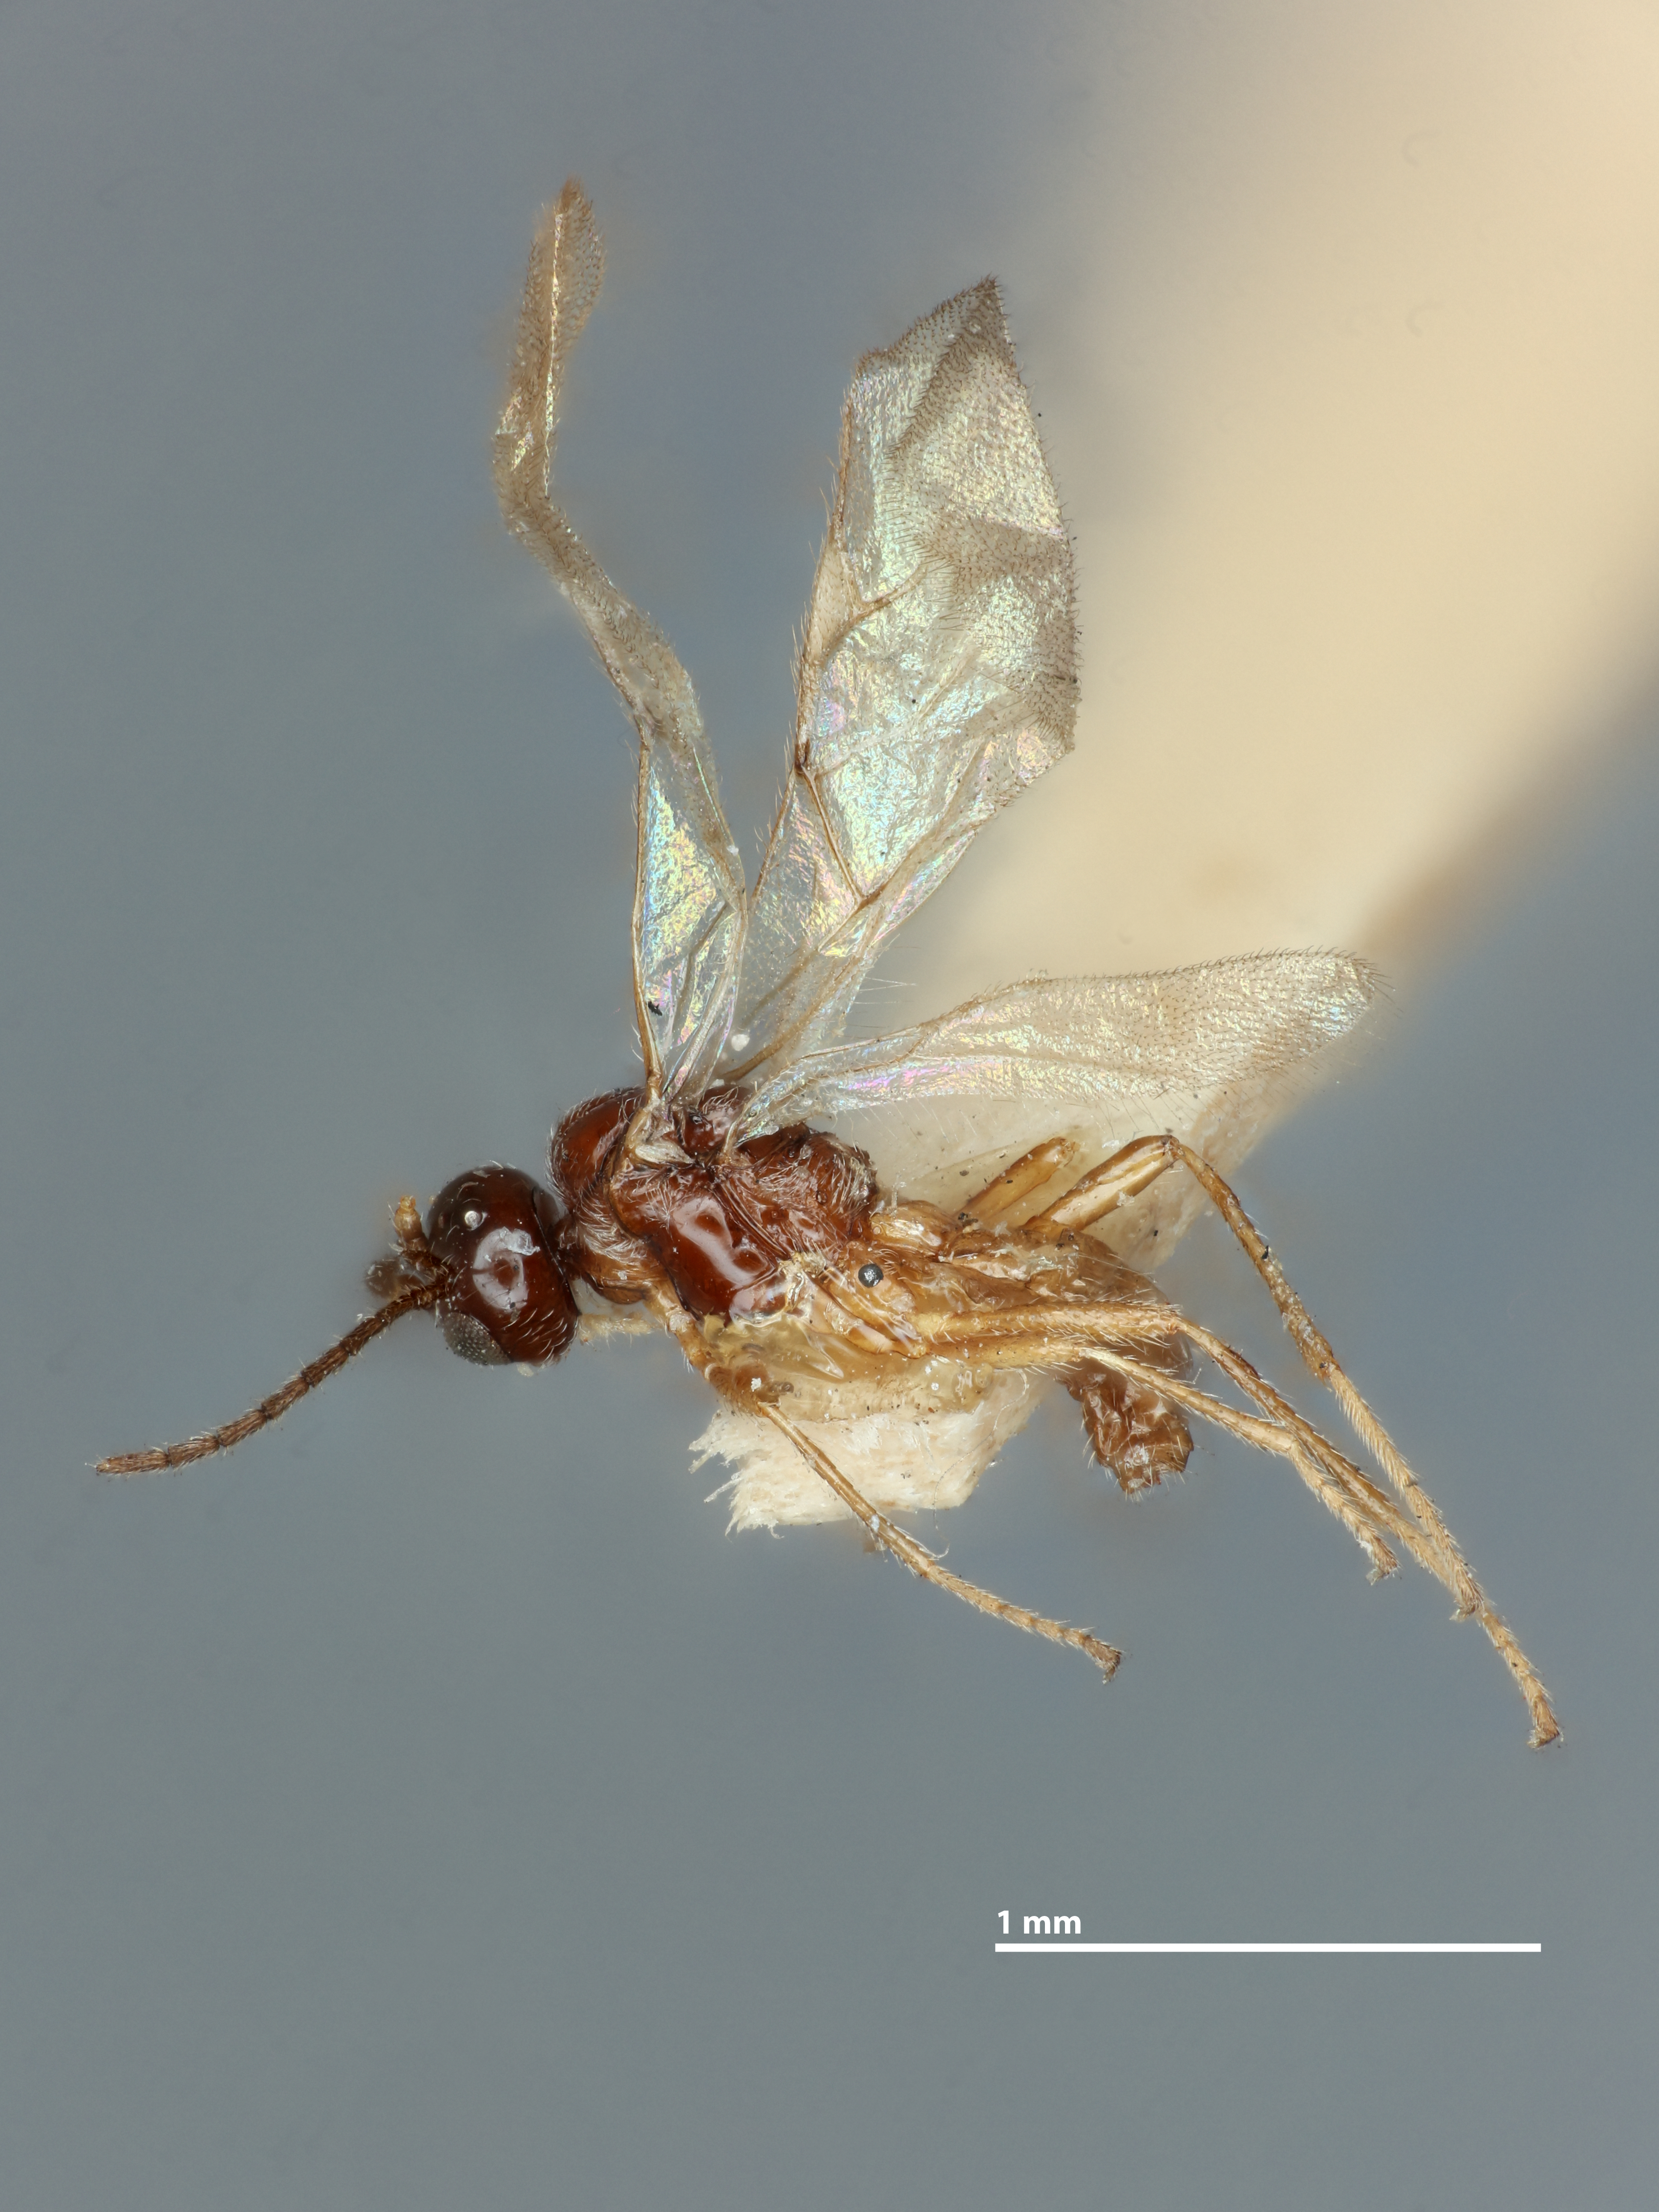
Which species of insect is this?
Diaeretus americanus
